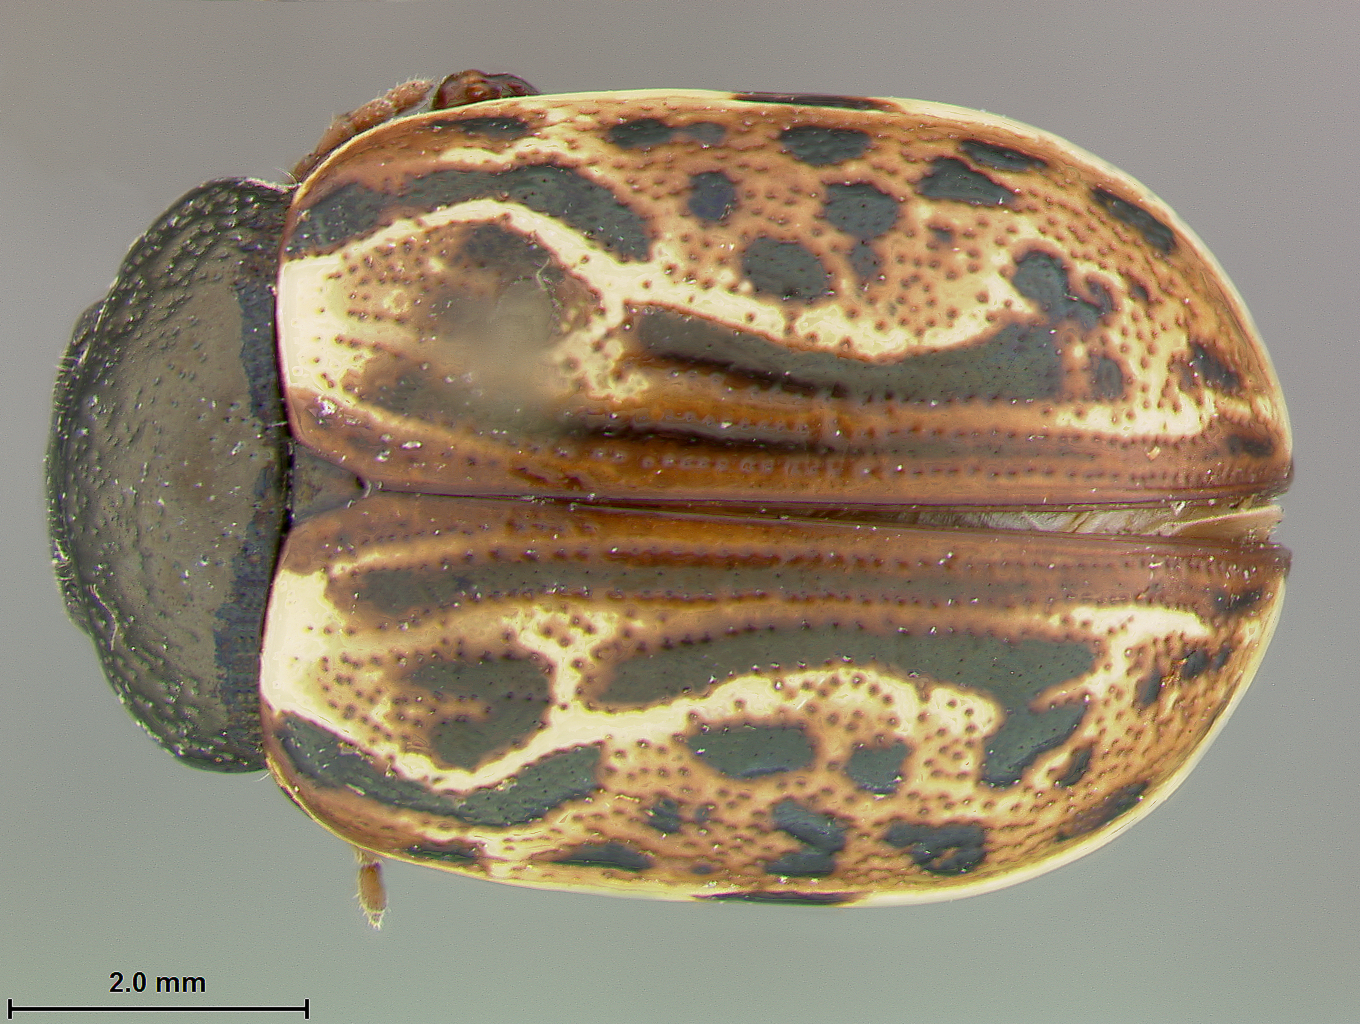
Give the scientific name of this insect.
Calligrapha alni
